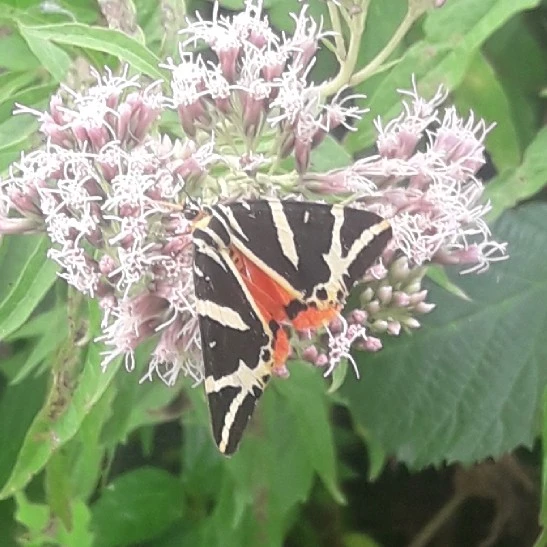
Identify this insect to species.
Euplagia quadripunctaria
